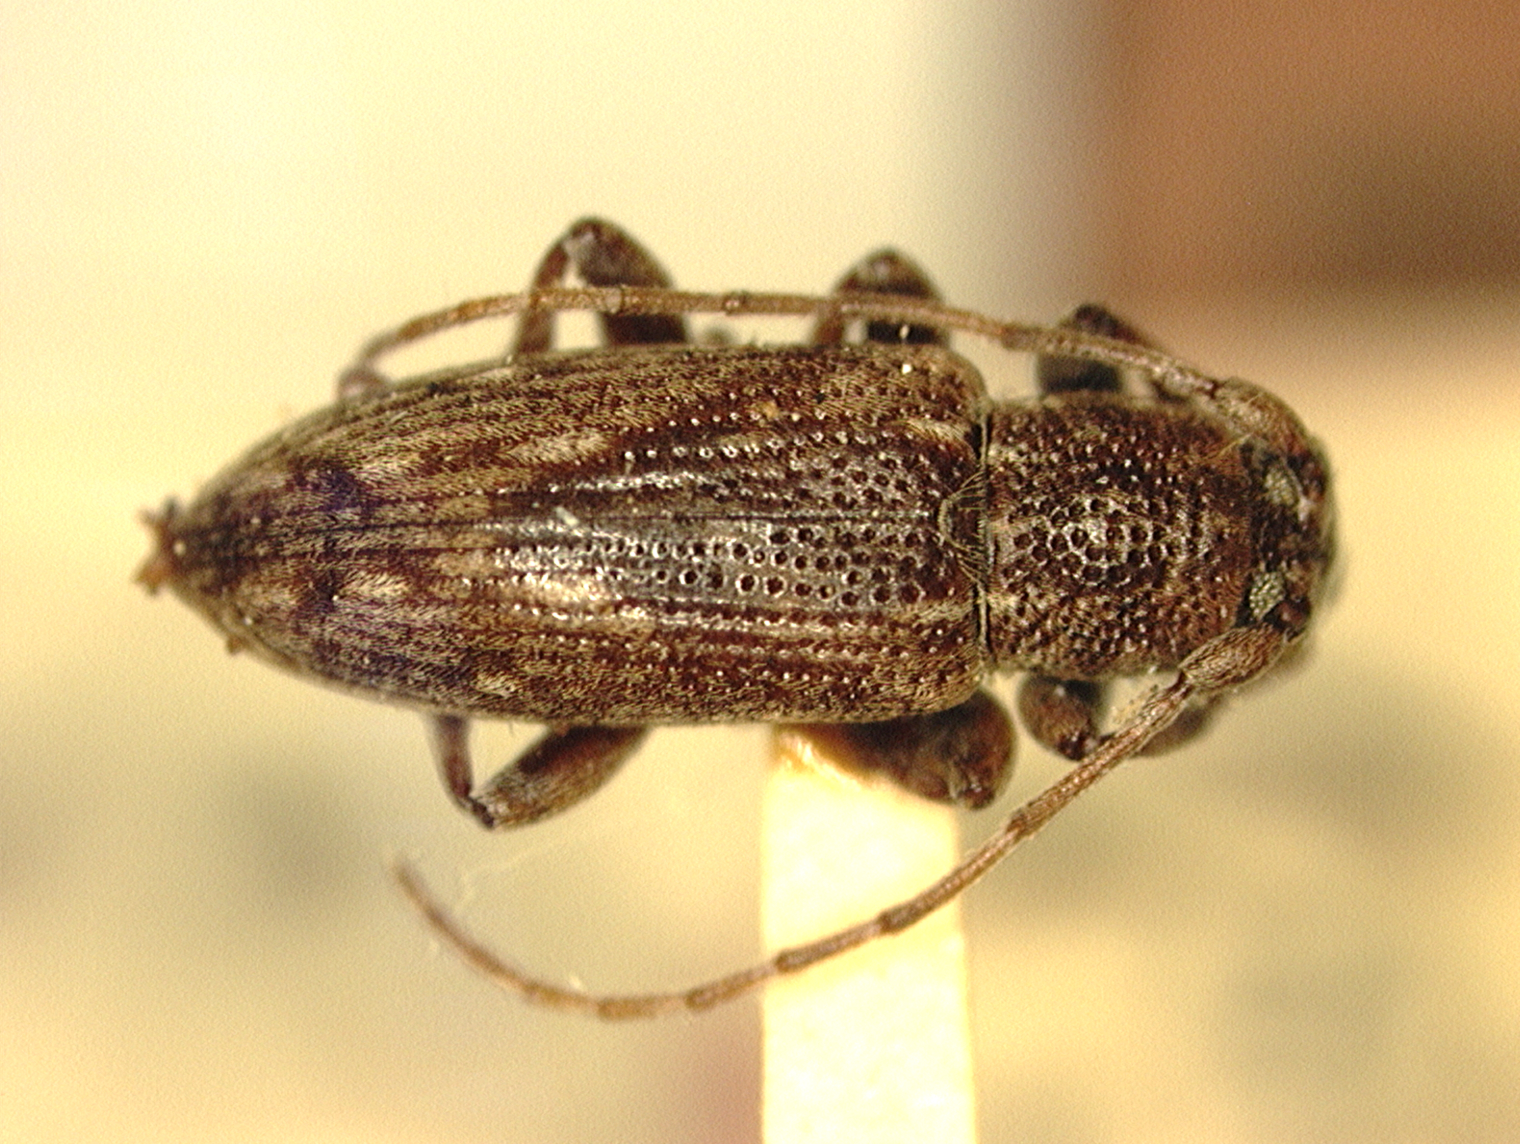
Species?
Sybra vittaticollis
